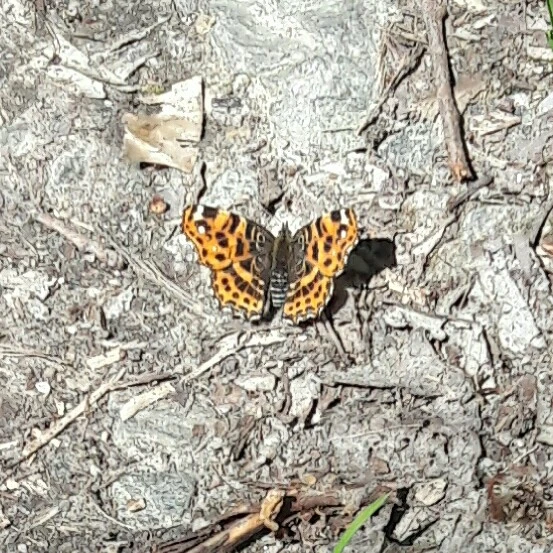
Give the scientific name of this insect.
Araschnia levana
